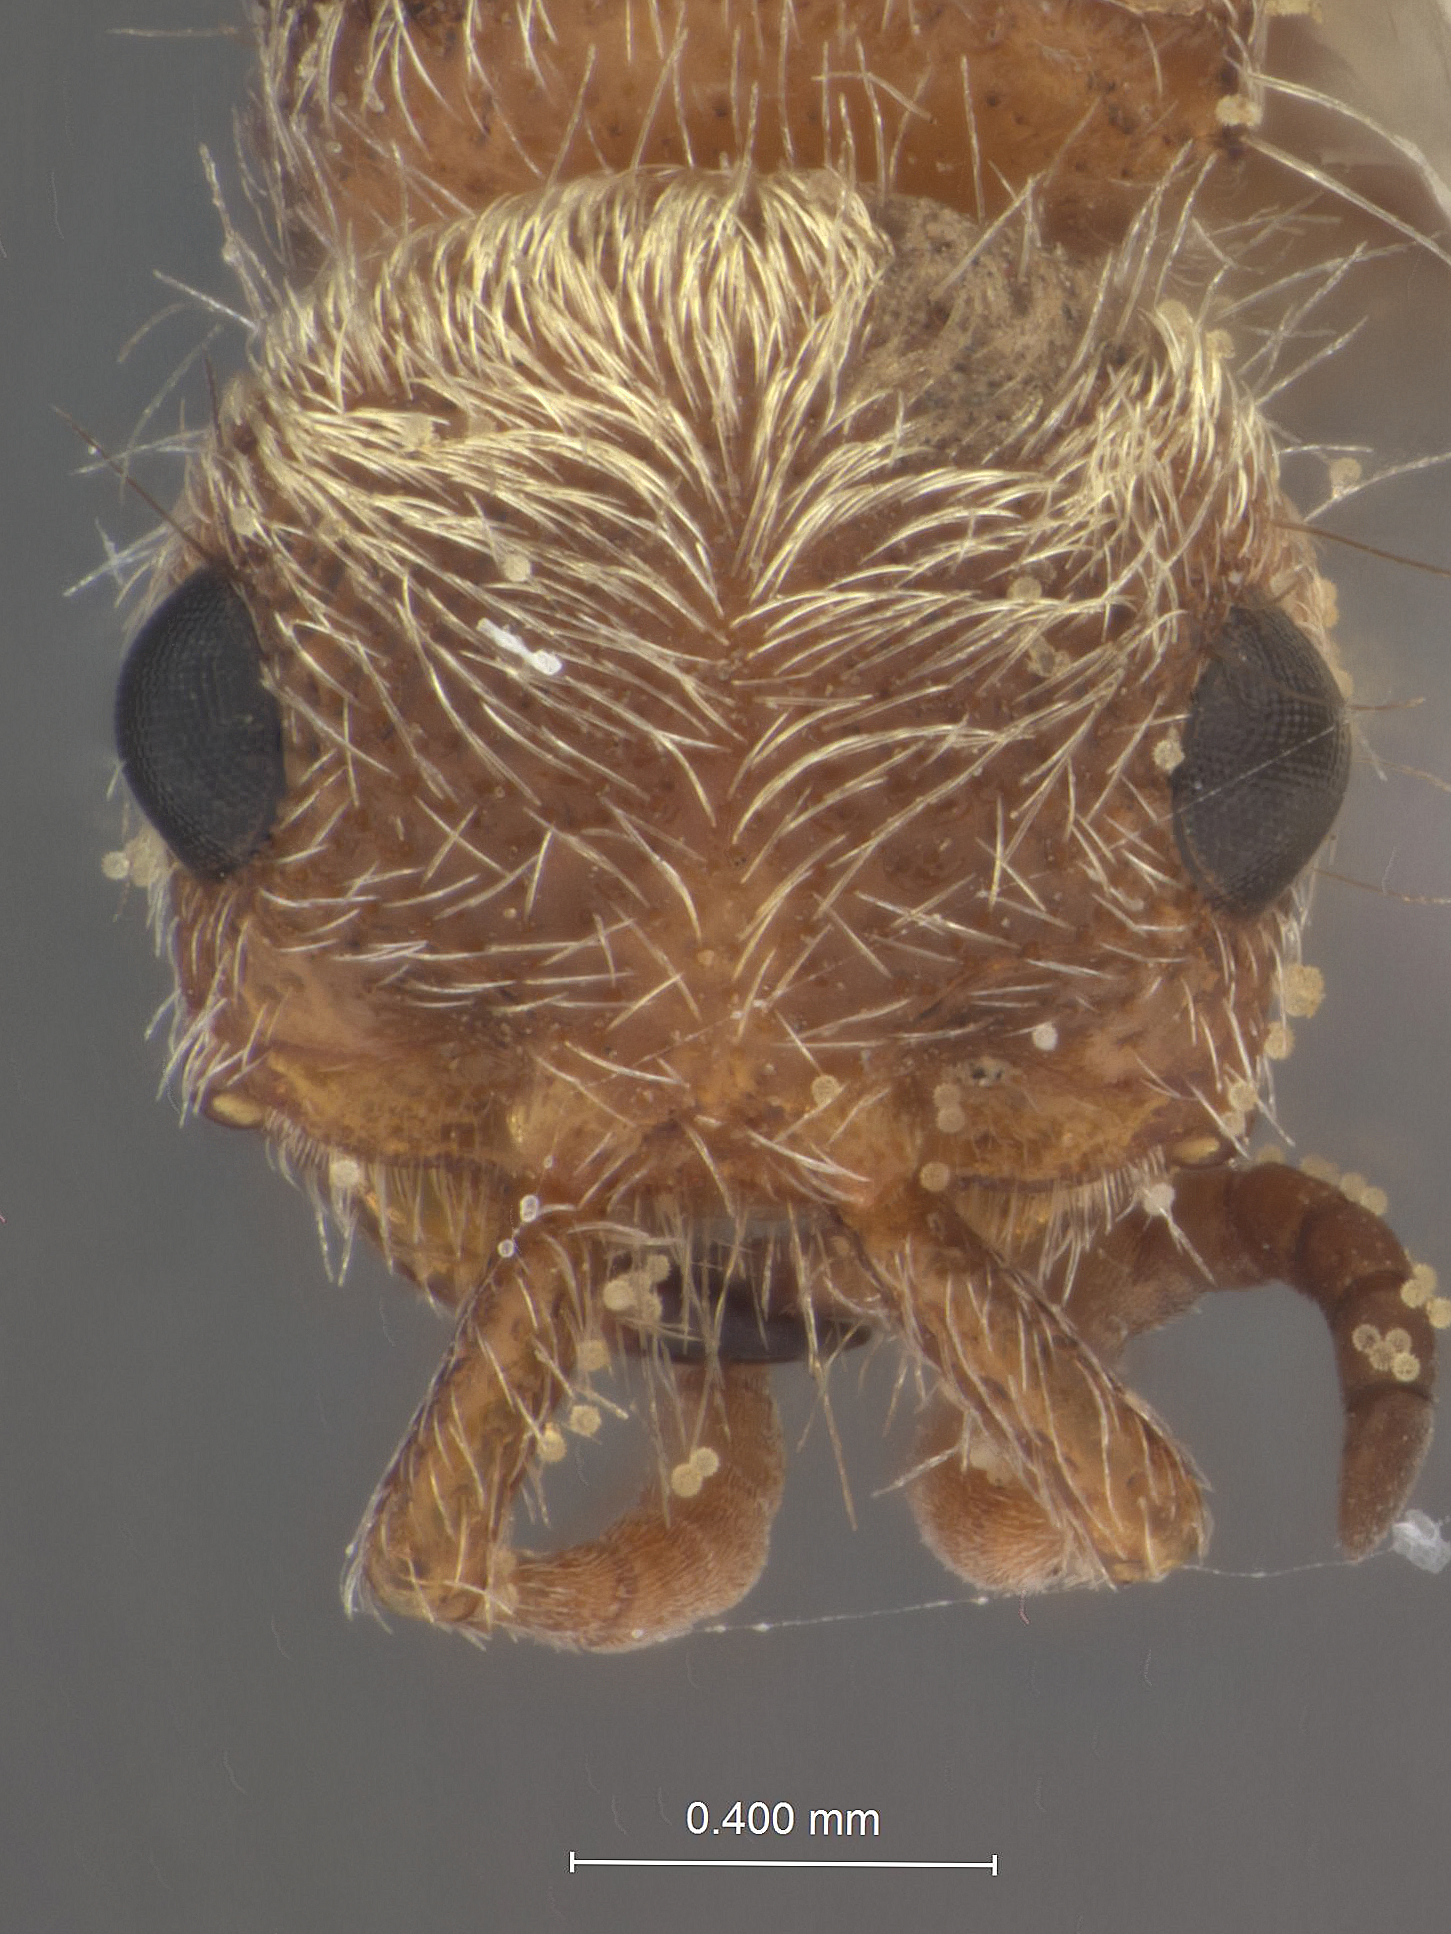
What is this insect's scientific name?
Pseudomethoca perditrix
